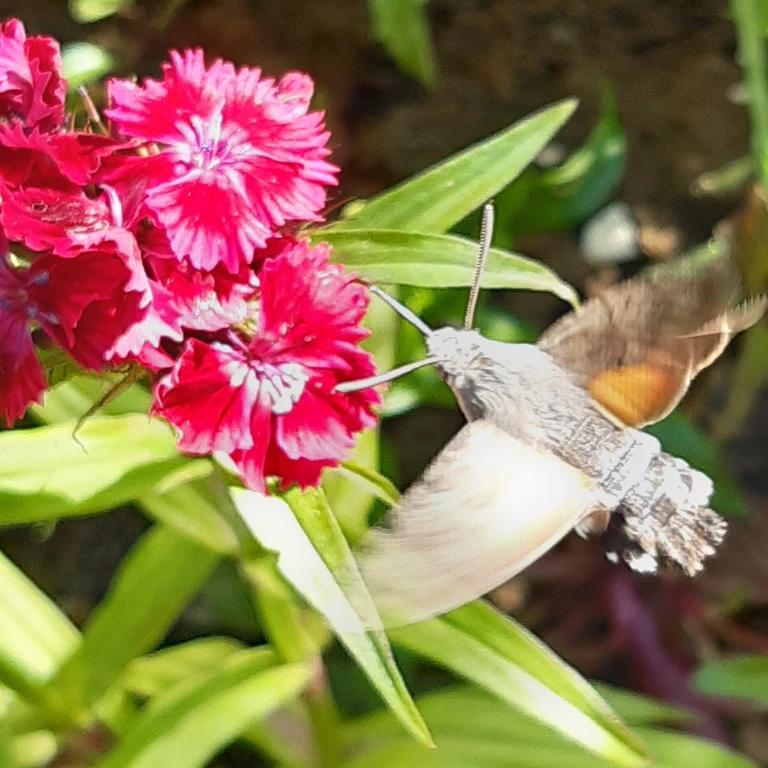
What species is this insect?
Macroglossum stellatarum
